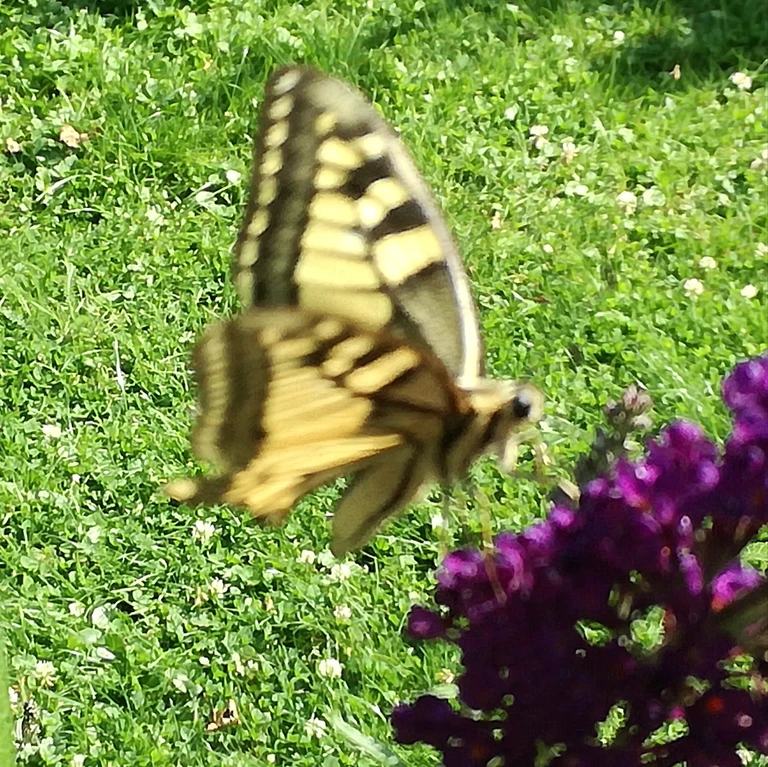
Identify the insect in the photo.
Papilio machaon
